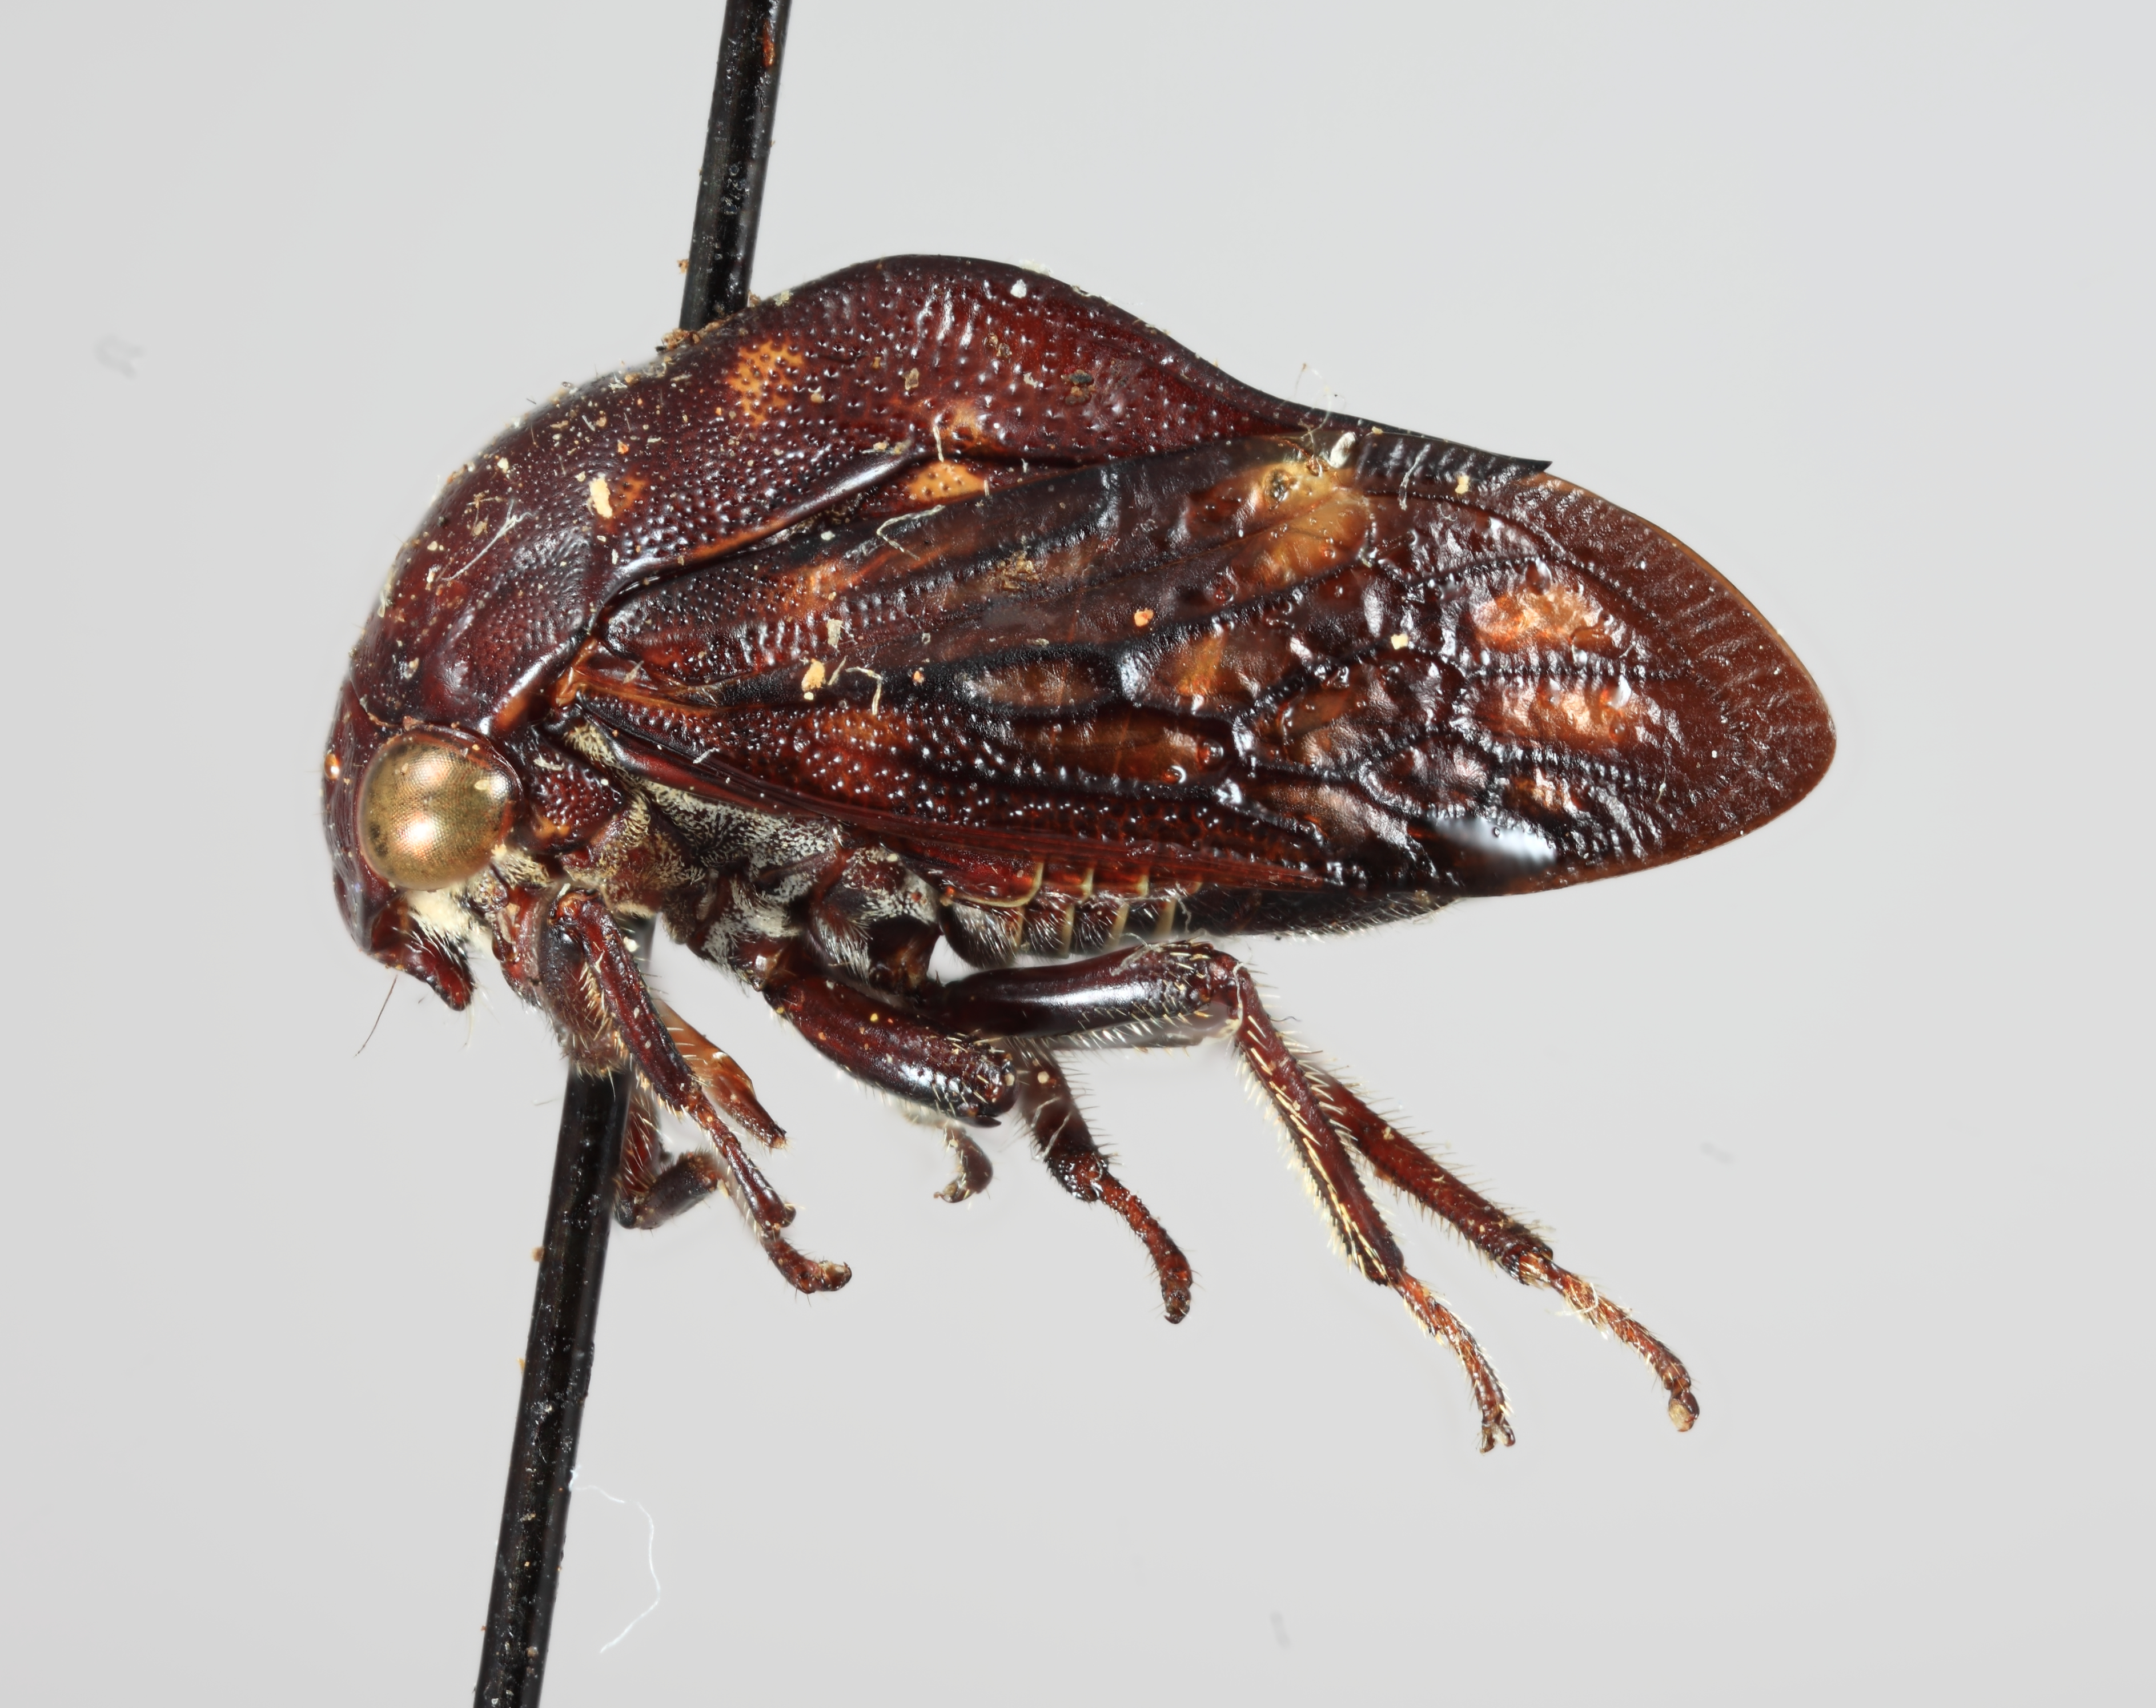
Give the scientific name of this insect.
Monobelus niger
